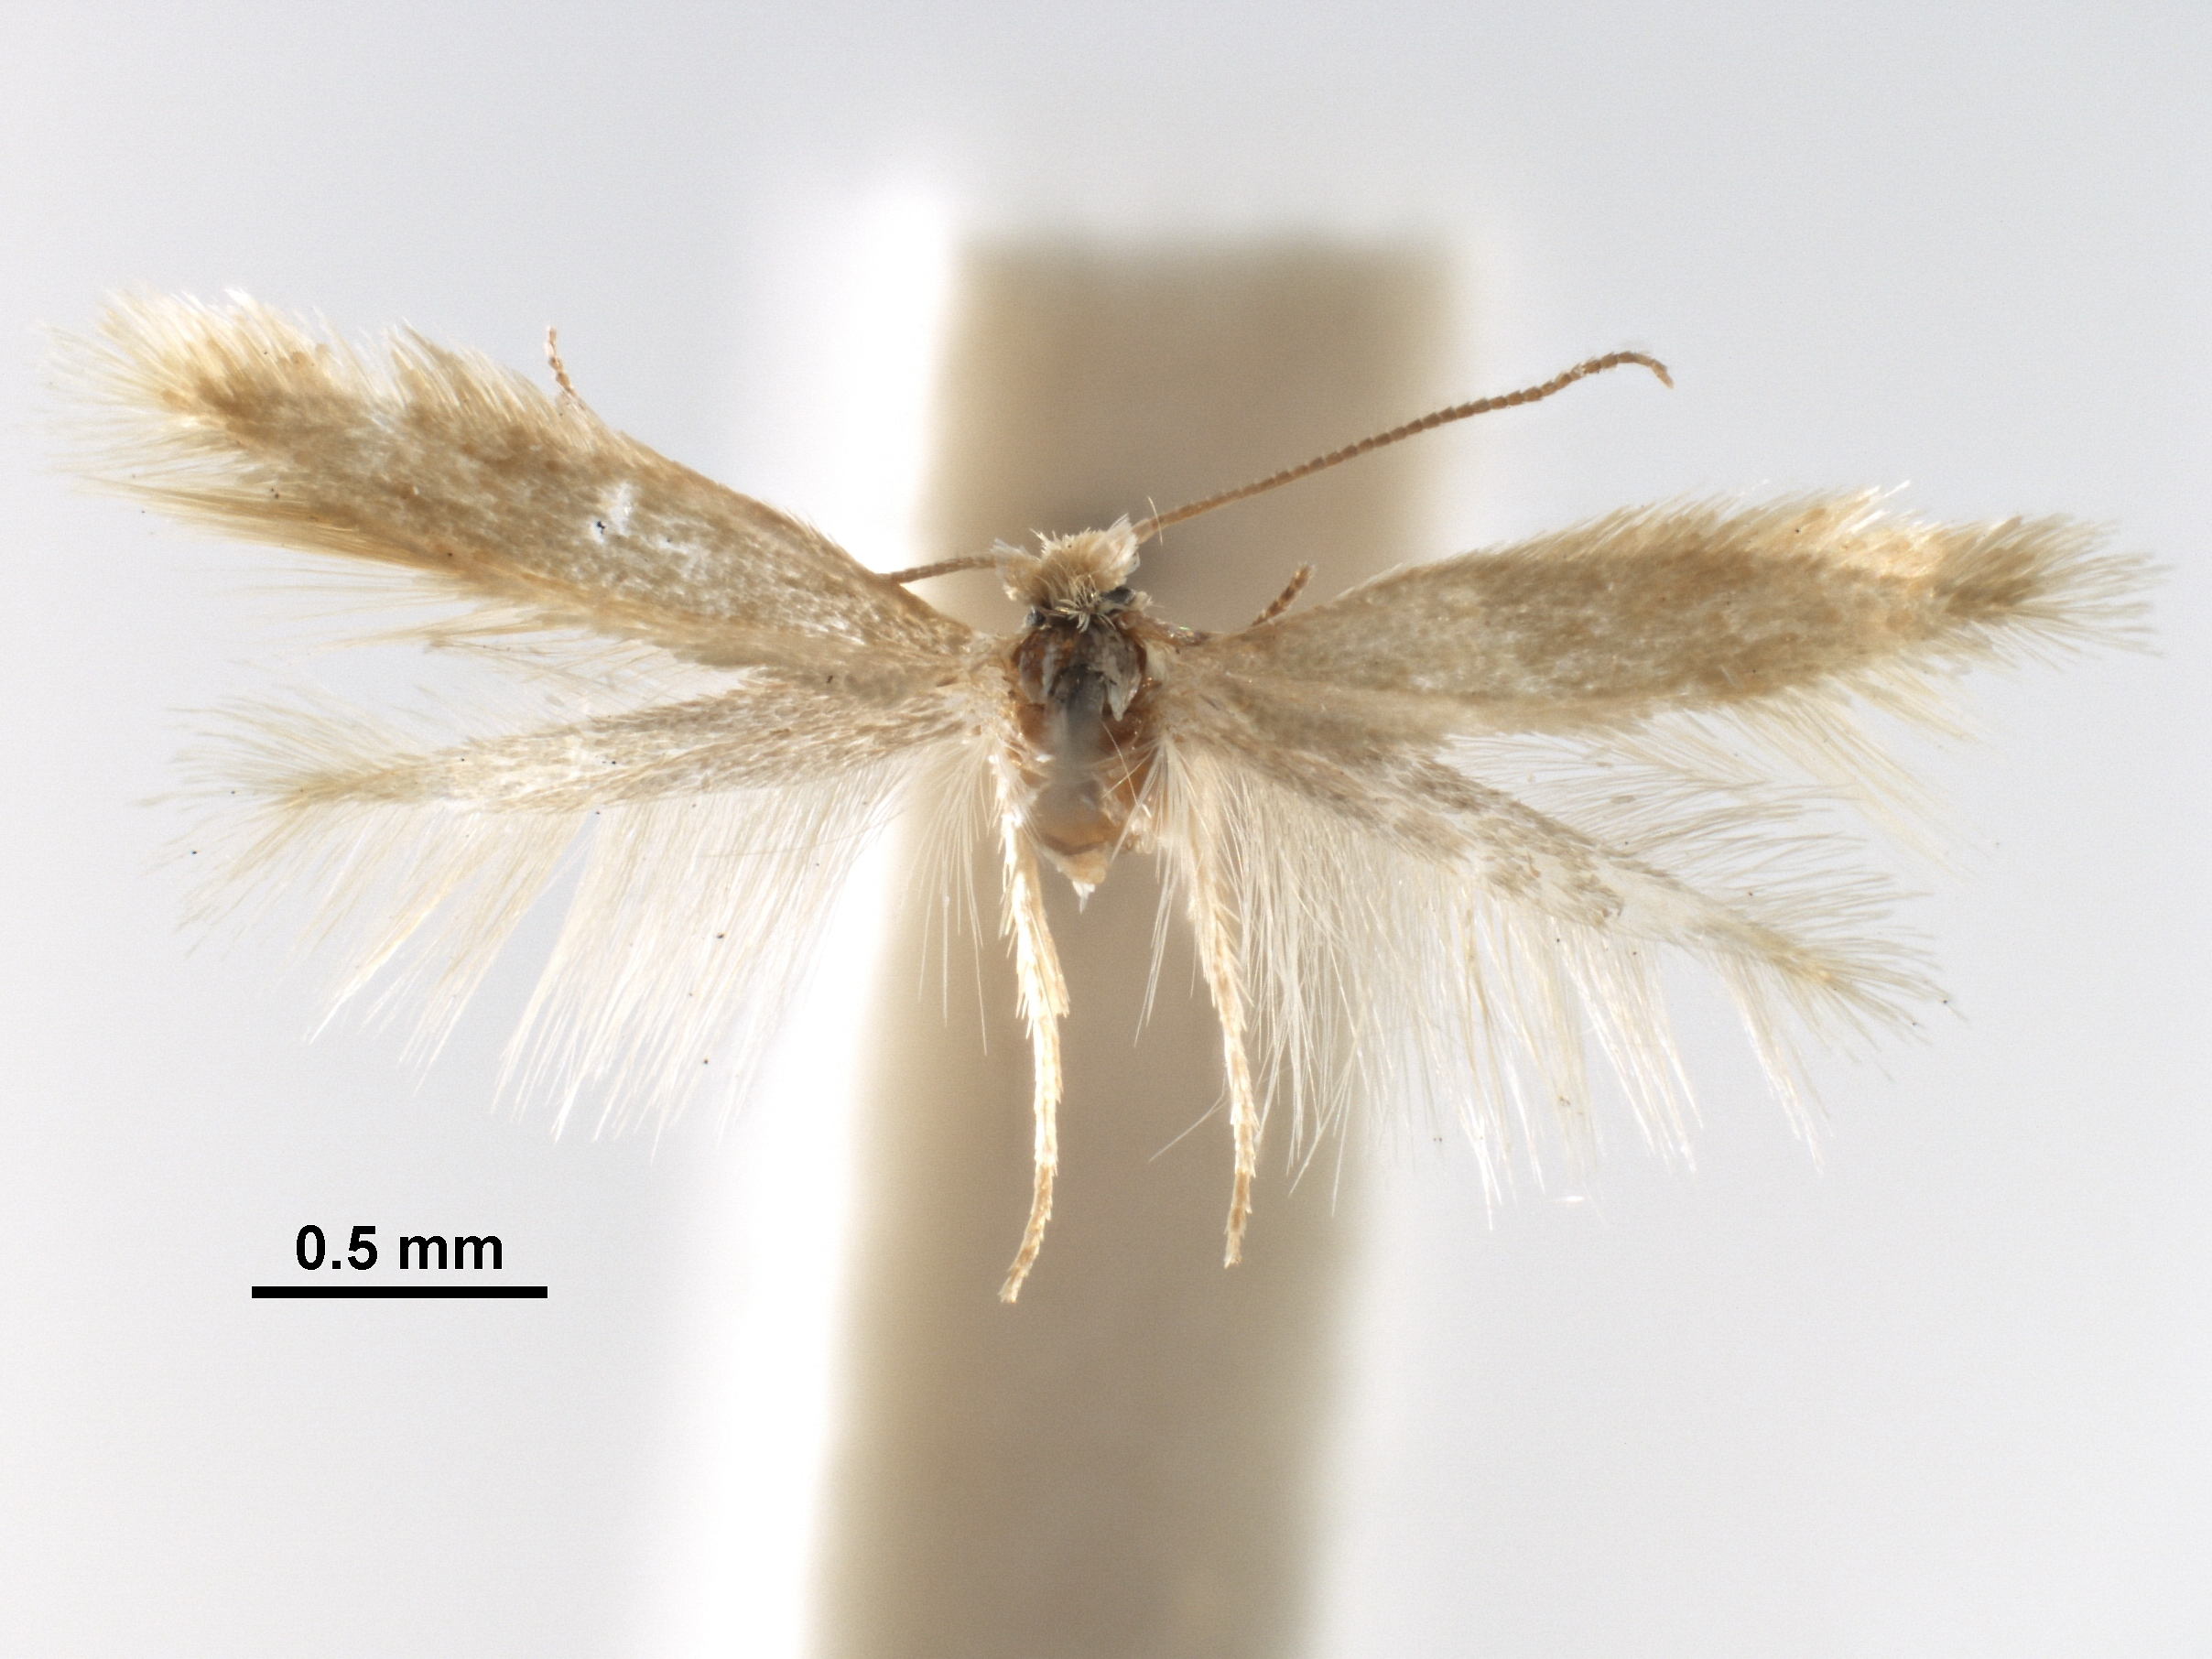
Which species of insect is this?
Trifurcula cytisanthi
